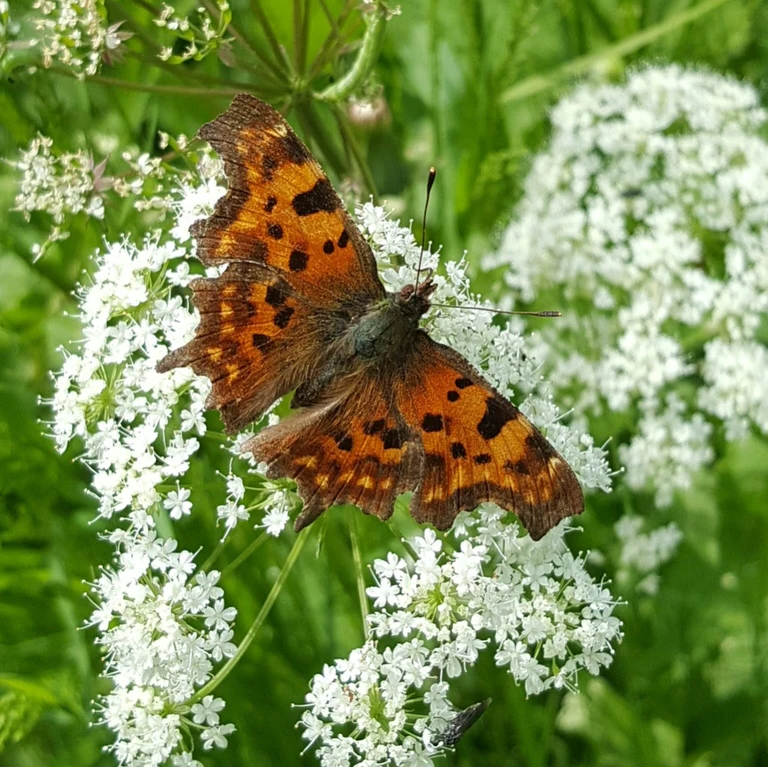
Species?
Polygonia c-album
